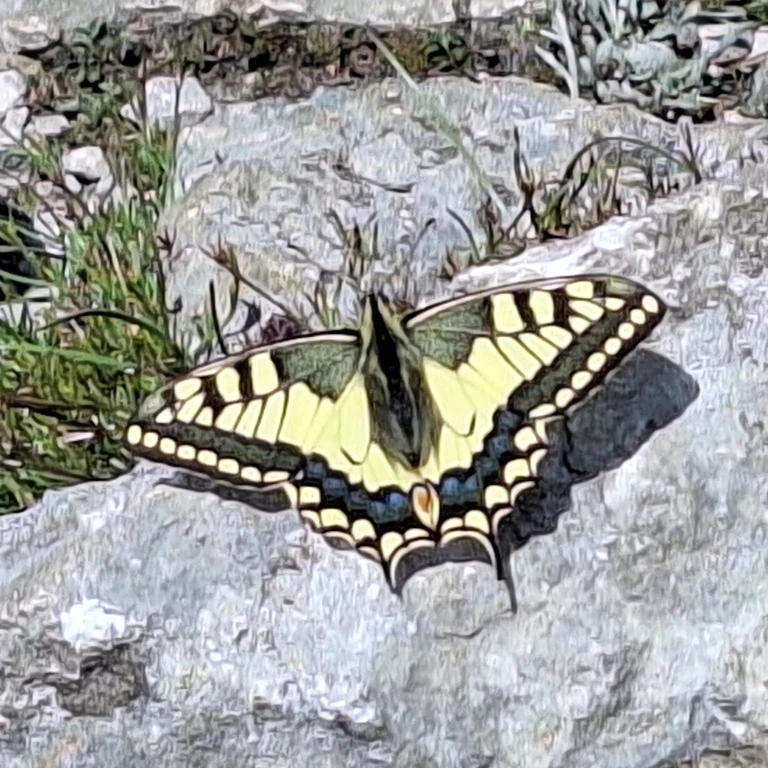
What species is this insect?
Papilio machaon
